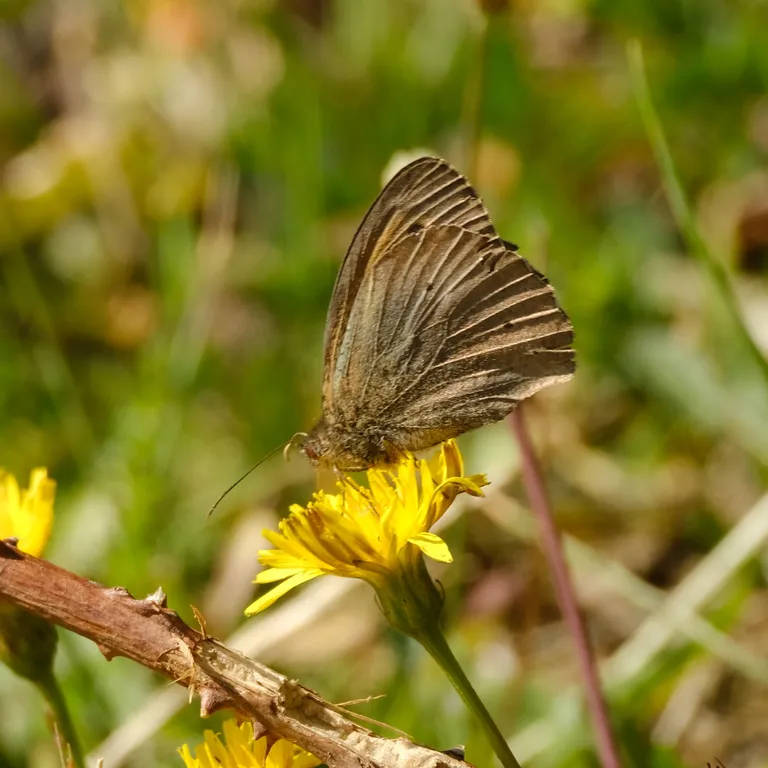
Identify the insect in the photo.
Maniola jurtina
